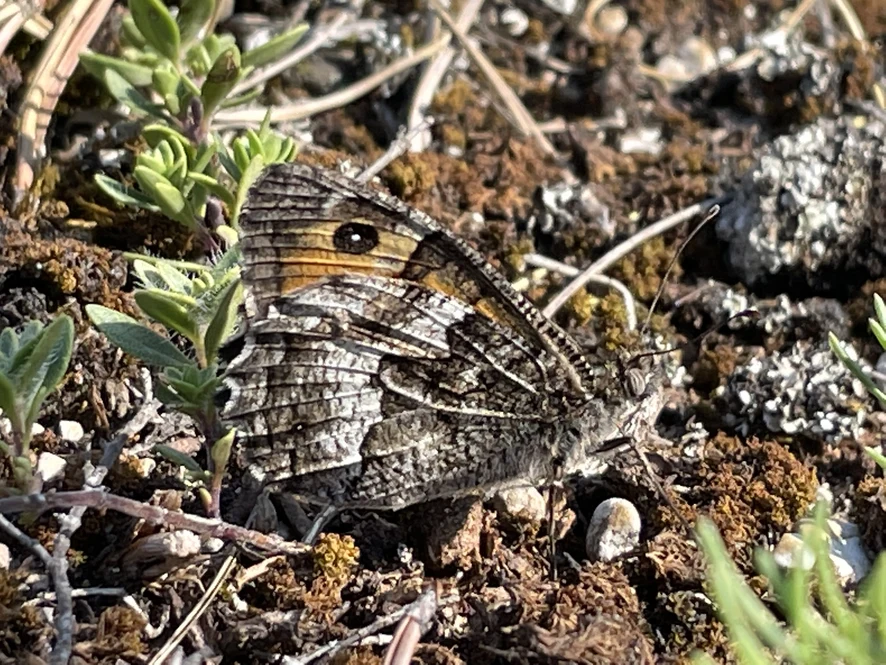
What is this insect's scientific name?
Hipparchia semele
